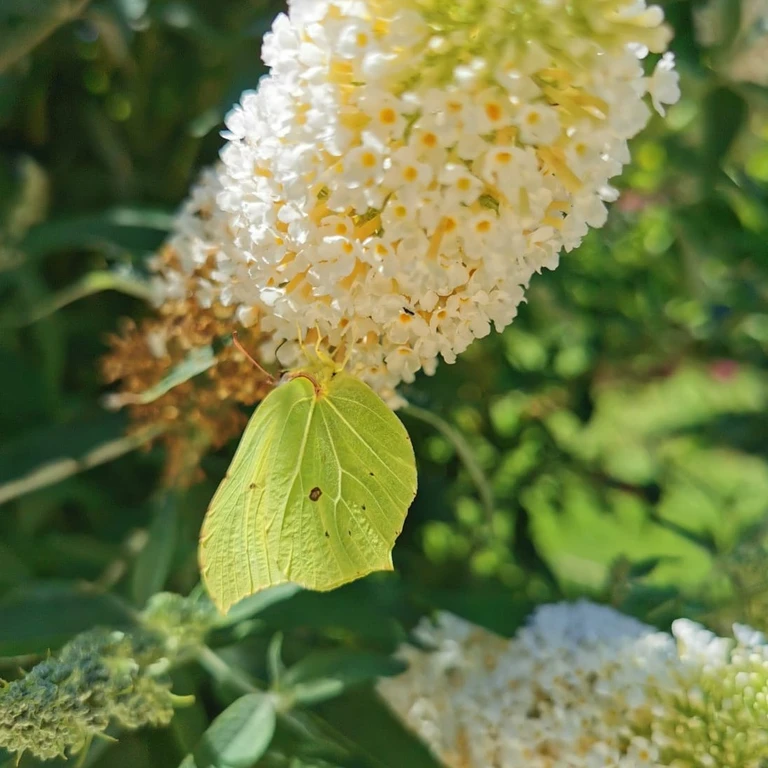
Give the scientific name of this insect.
Gonepteryx rhamni
